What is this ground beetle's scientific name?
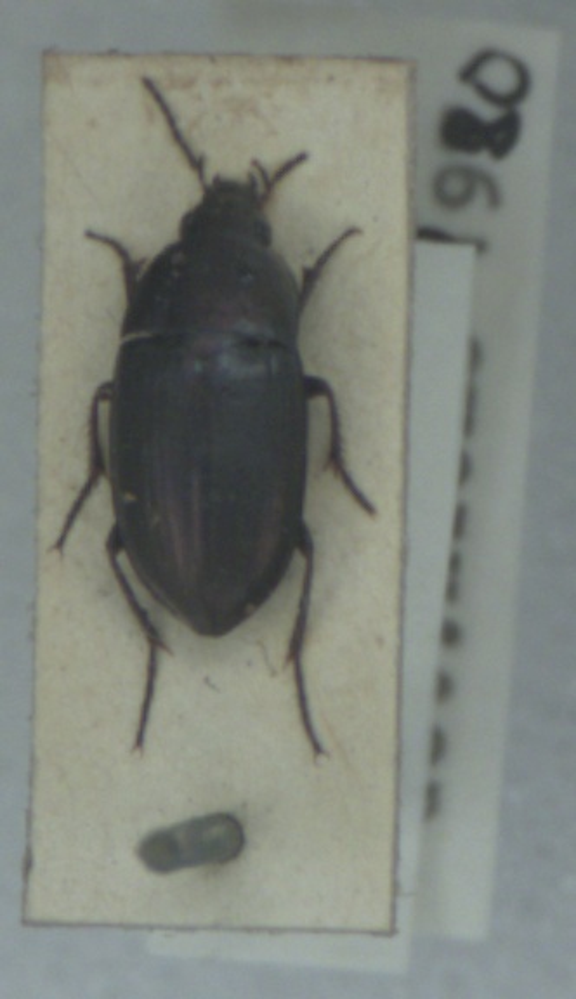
Amara aenea
